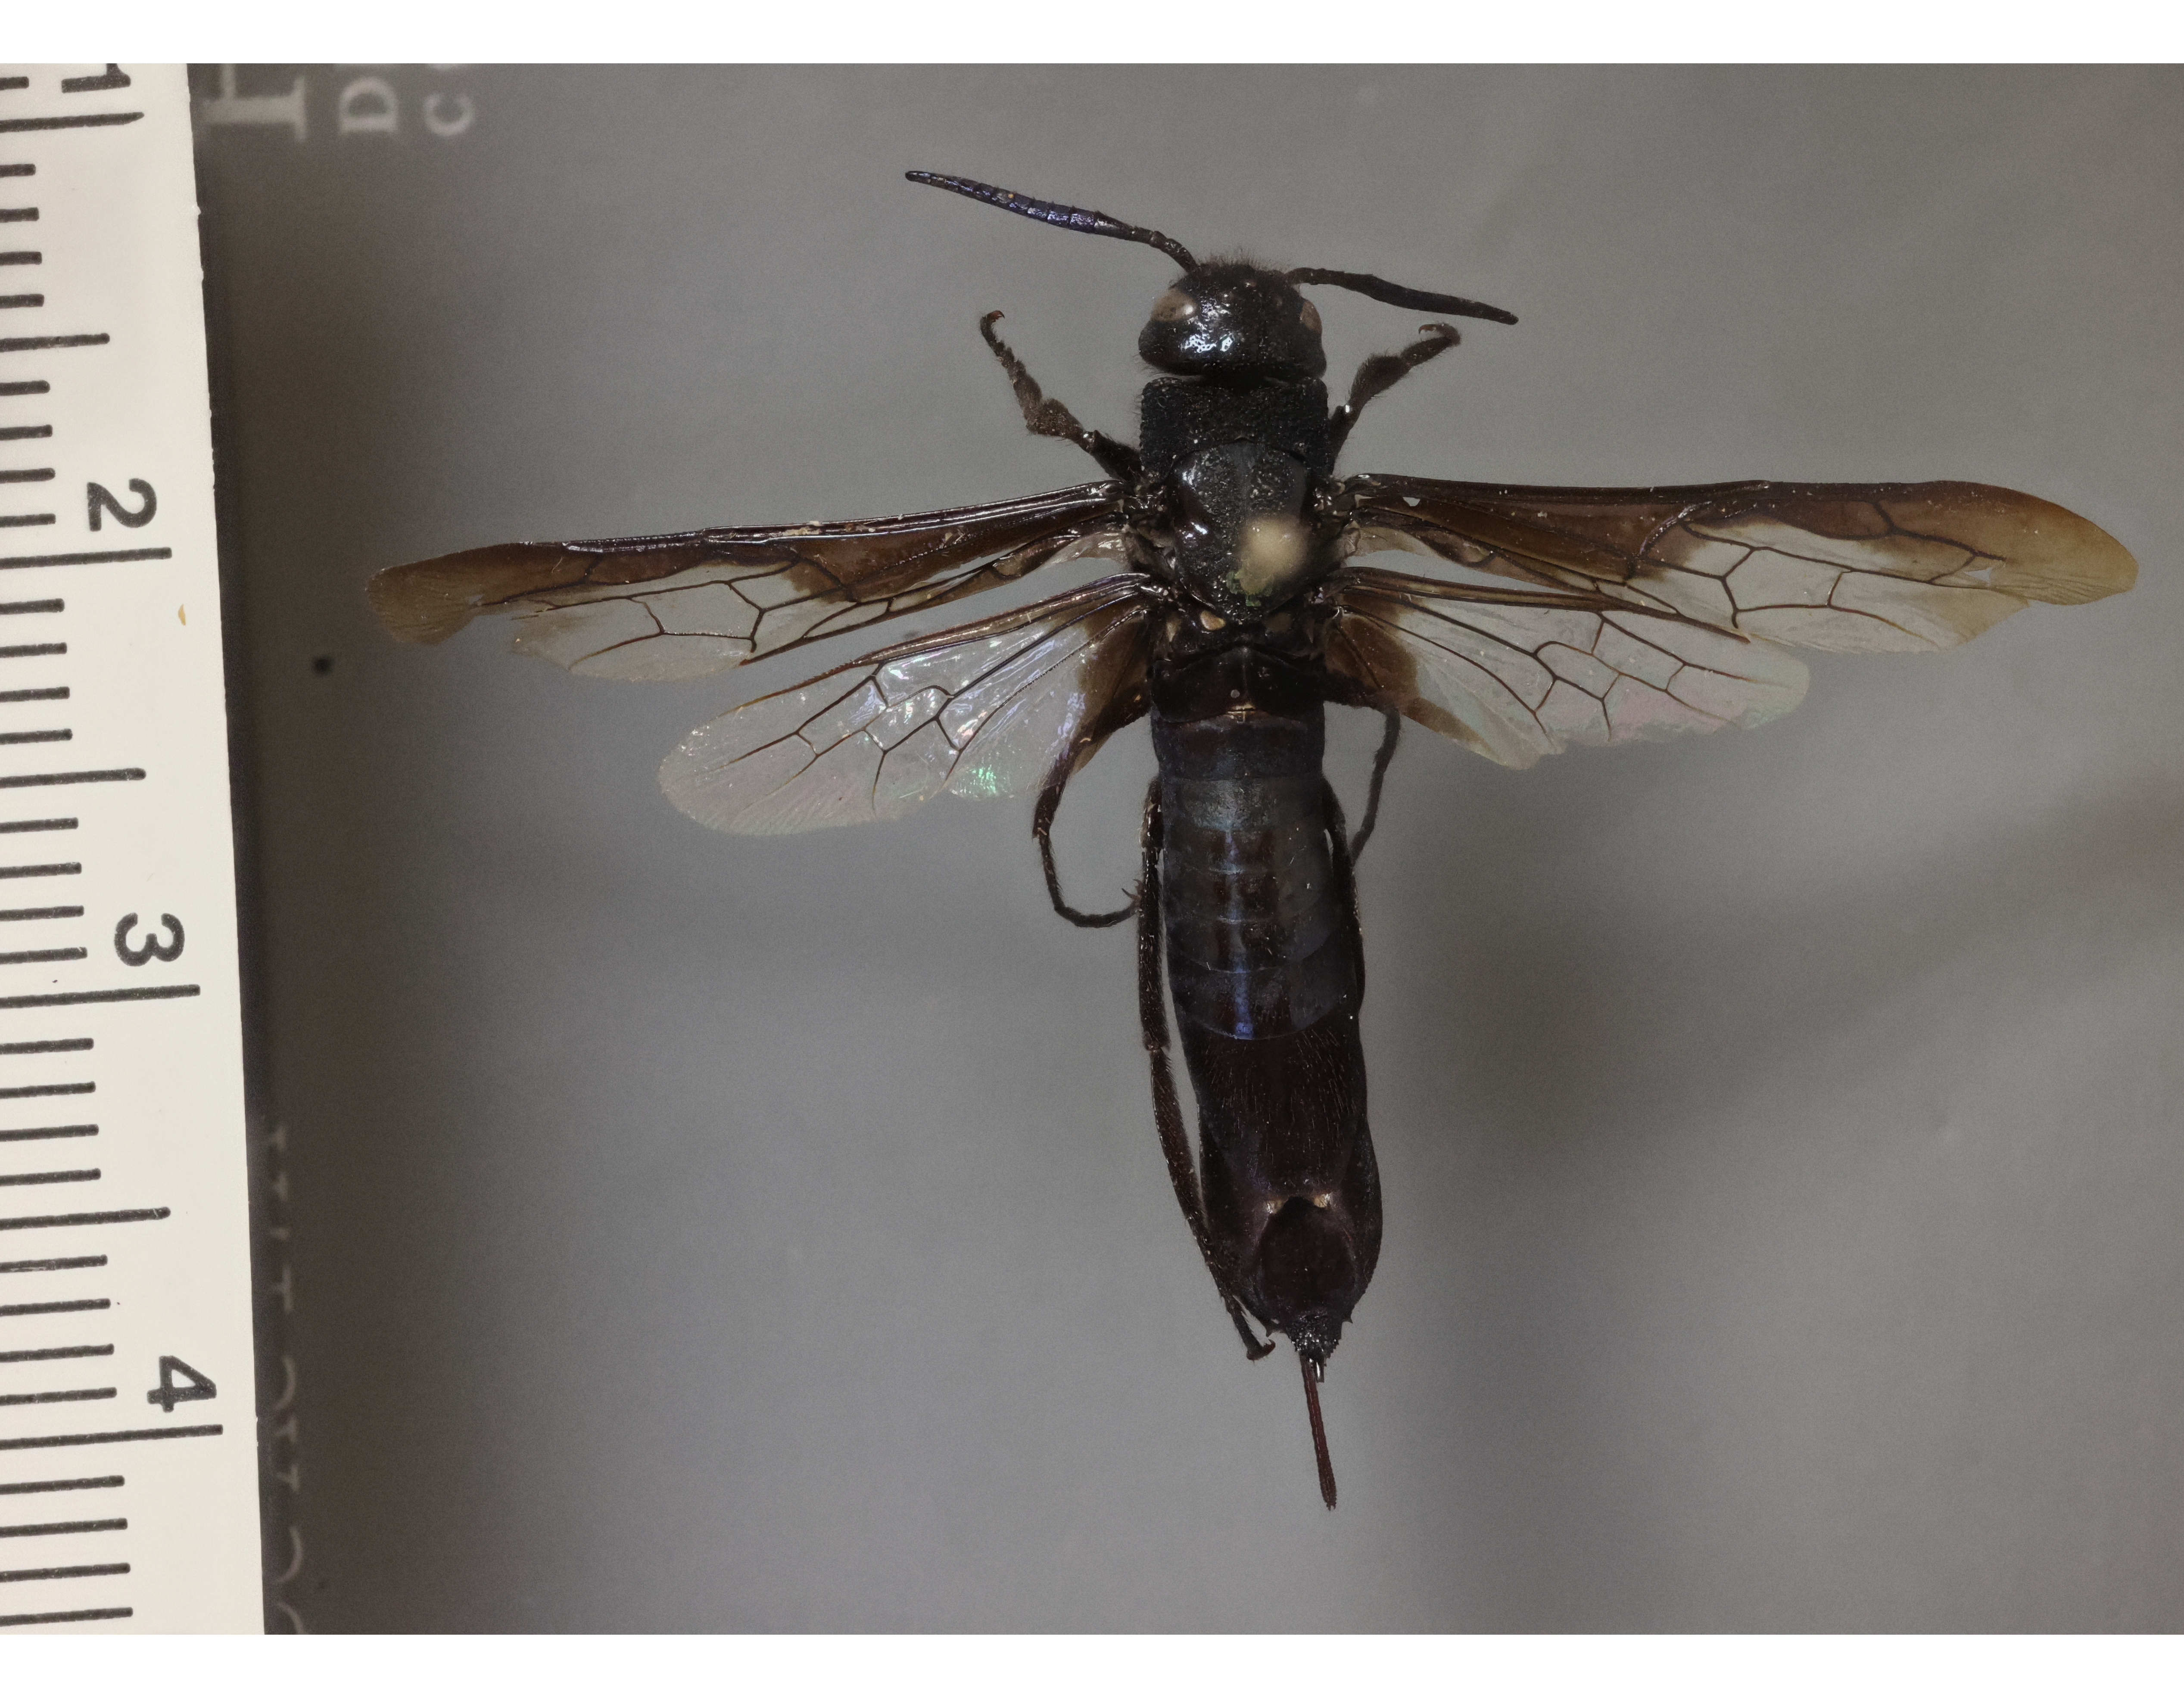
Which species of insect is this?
Afrotremex comatus
